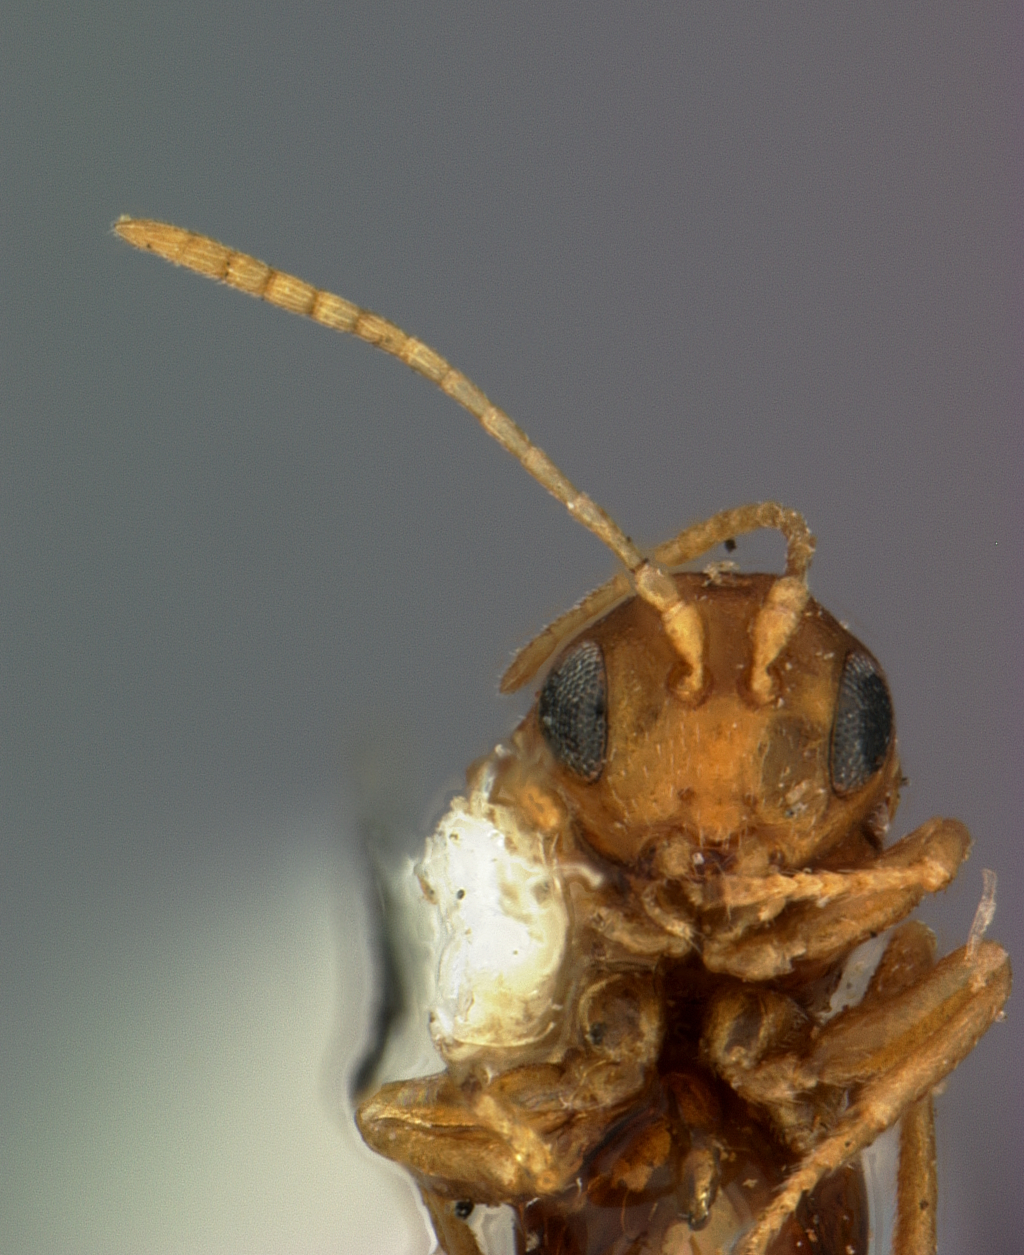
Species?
Andricus myrtifoliae
